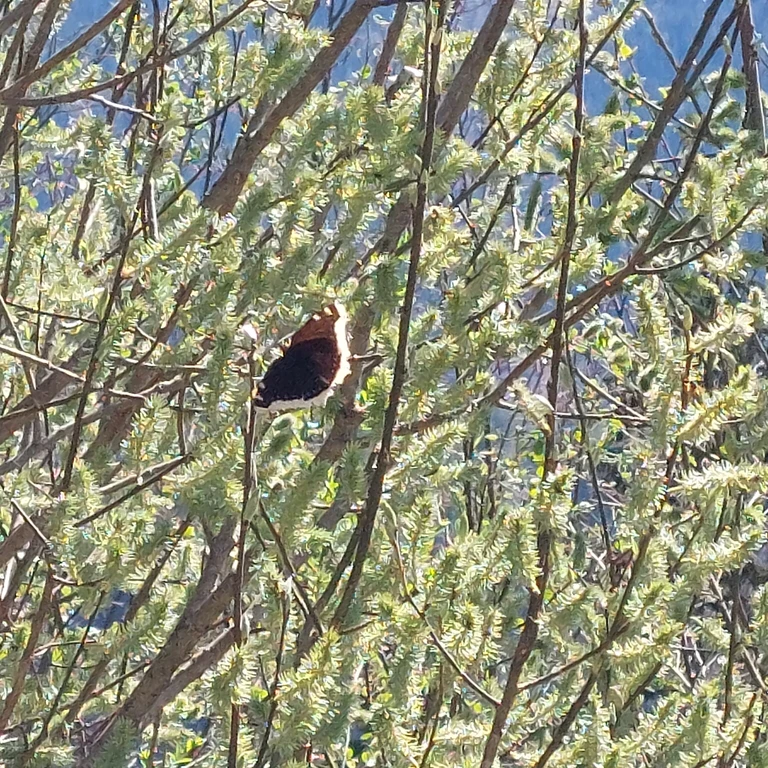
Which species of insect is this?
Nymphalis antiopa
